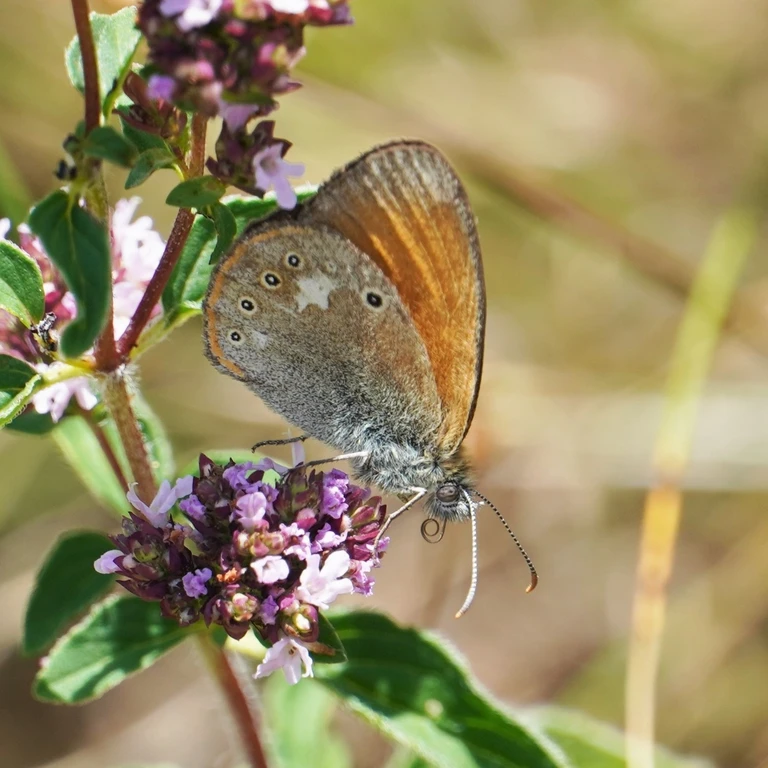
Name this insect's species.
Coenonympha glycerion (also Coenonympha iphis)
